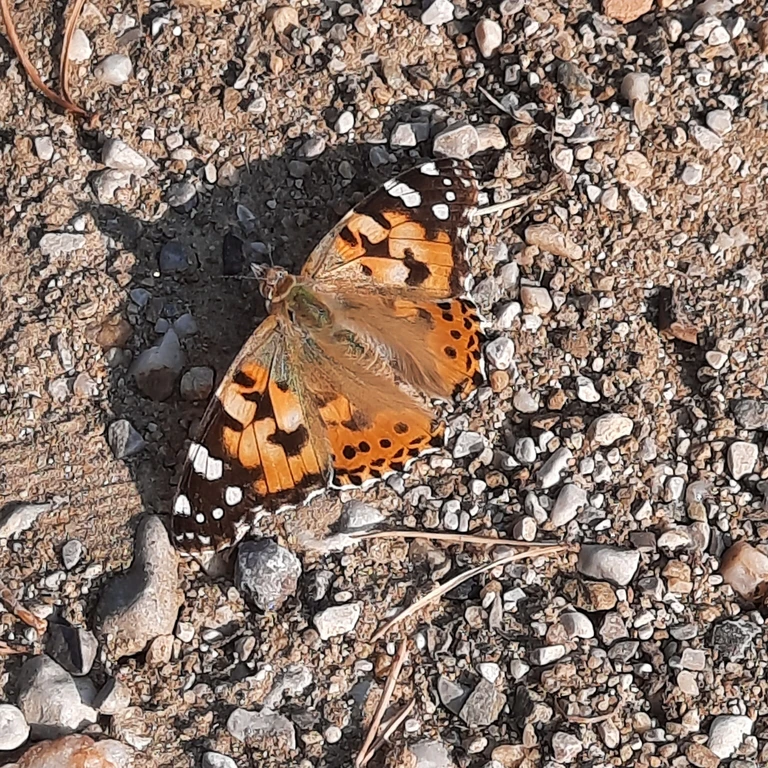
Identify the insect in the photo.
Vanessa cardui
